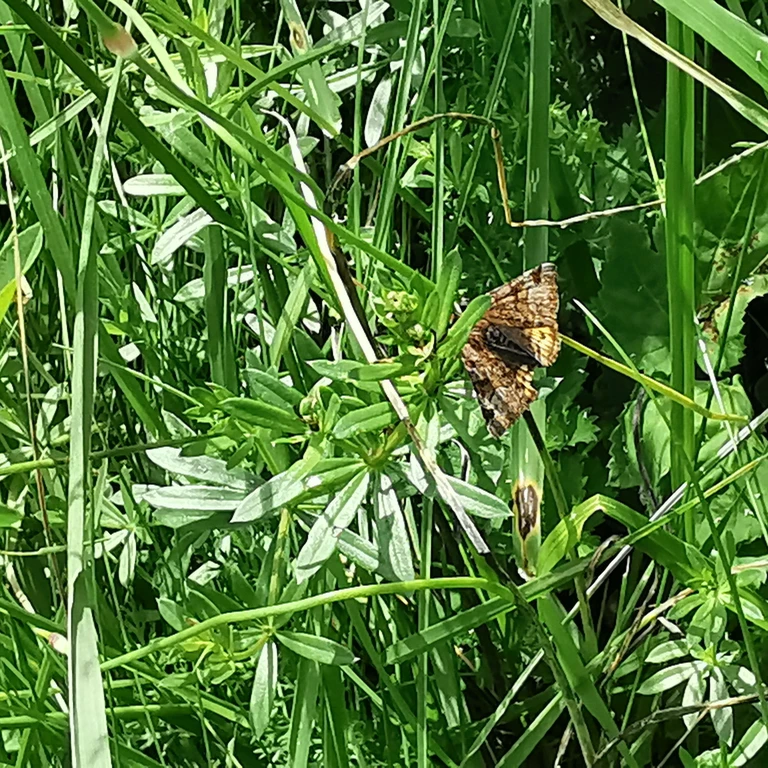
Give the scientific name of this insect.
Euclidia glyphica
